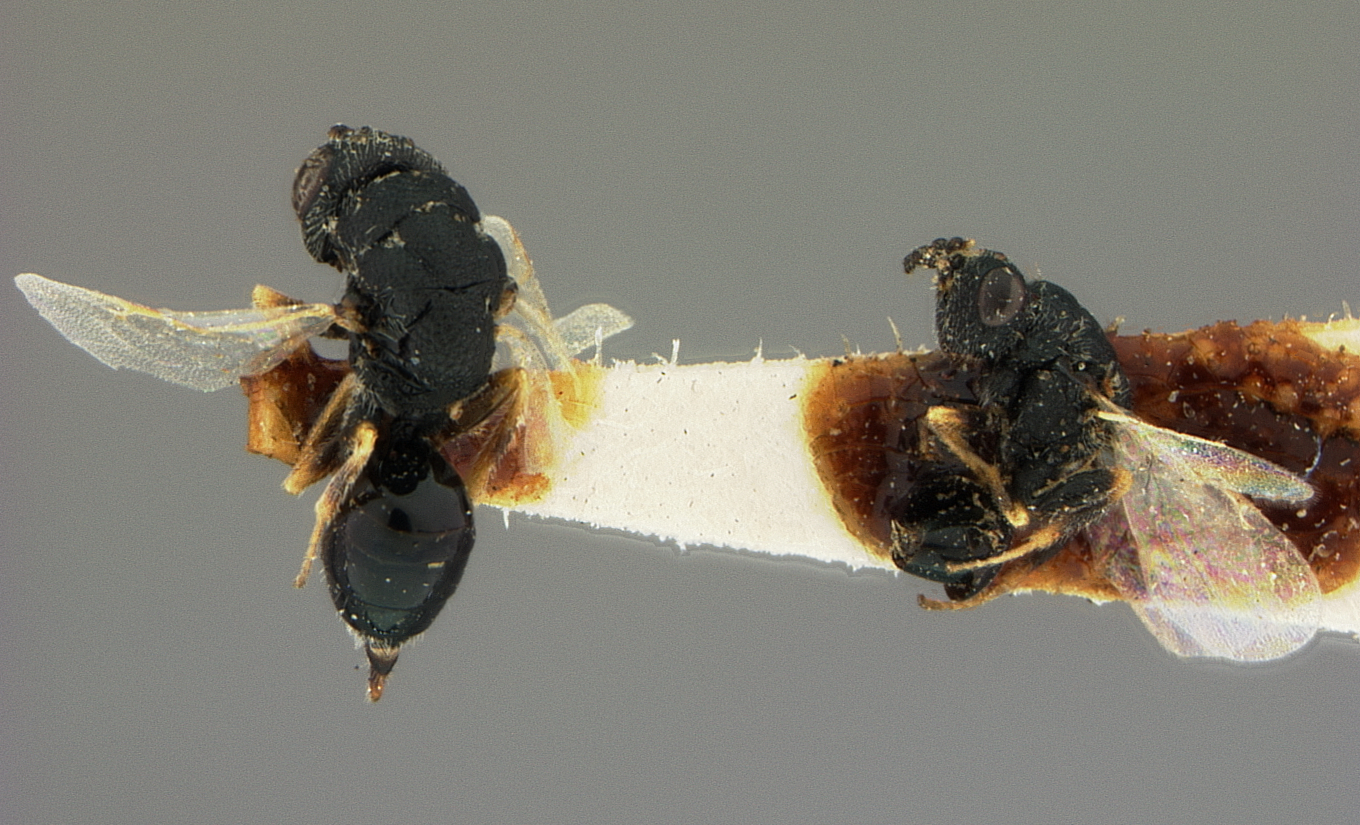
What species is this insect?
Bruchophagus mexicanus
